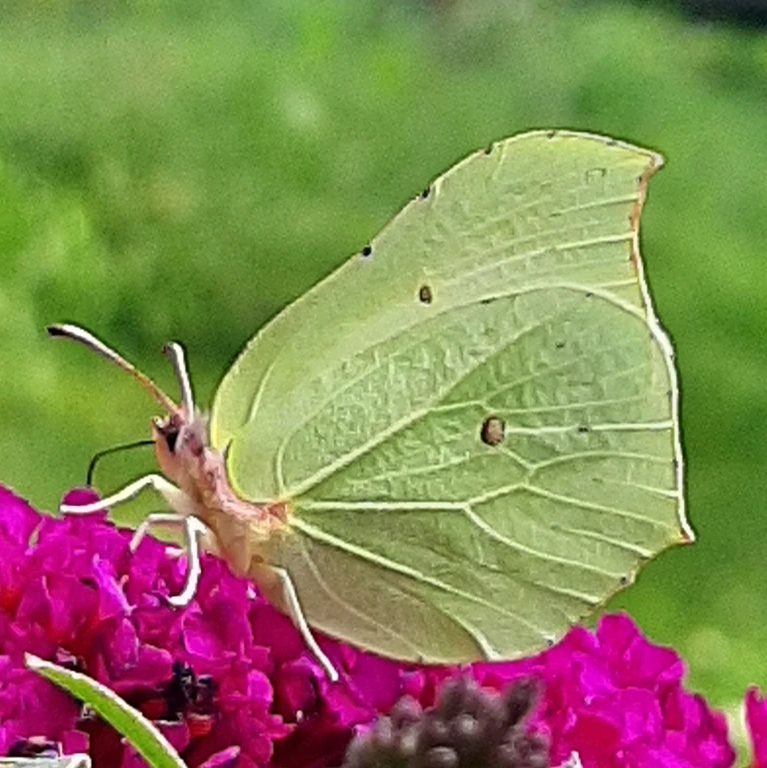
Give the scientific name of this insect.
Gonepteryx rhamni
